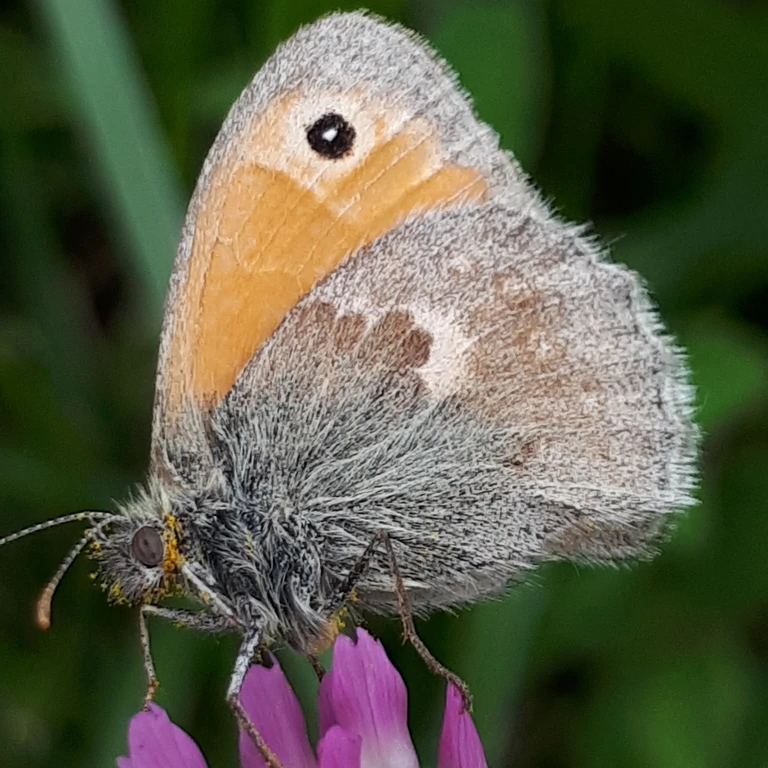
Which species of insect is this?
Coenonympha pamphilus
